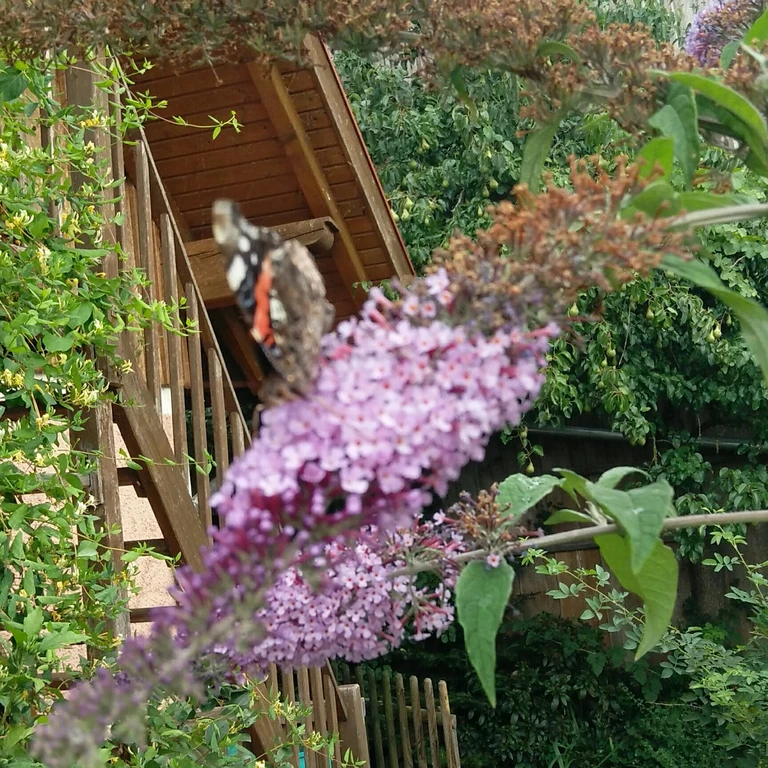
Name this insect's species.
Vanessa atalanta
